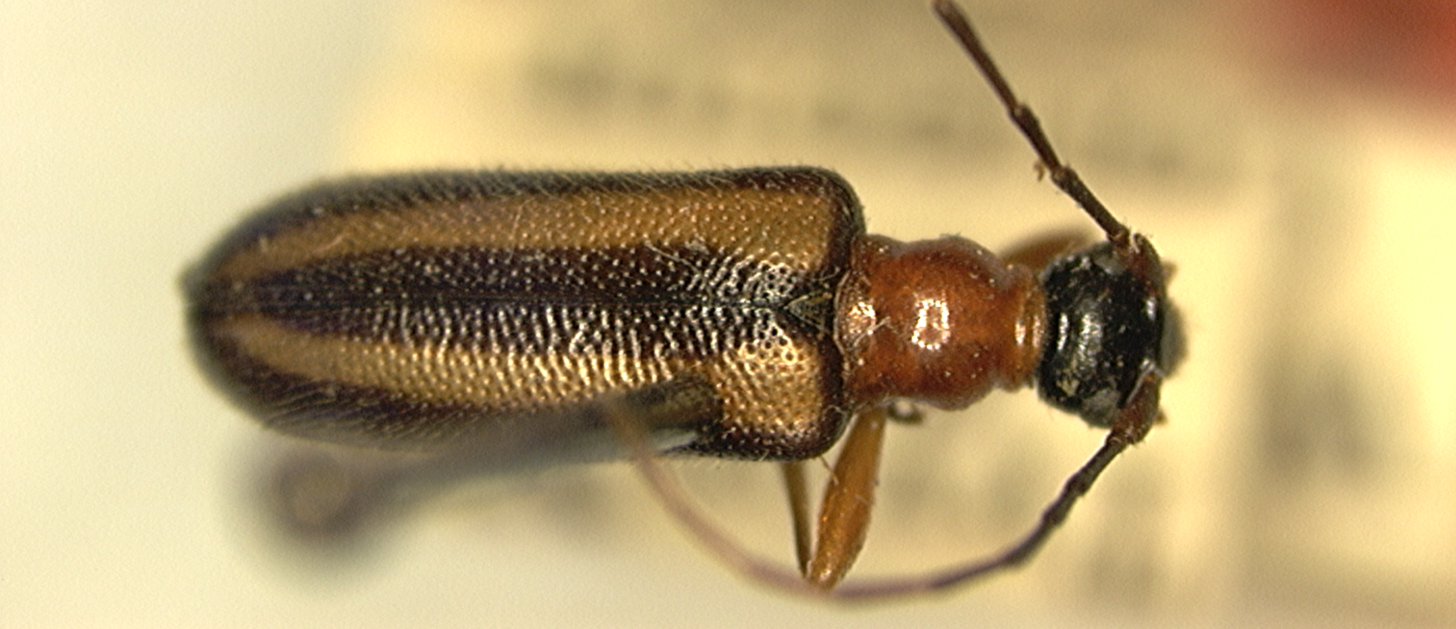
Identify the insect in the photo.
Leptura straussi (also Pidonia ruficollis)
